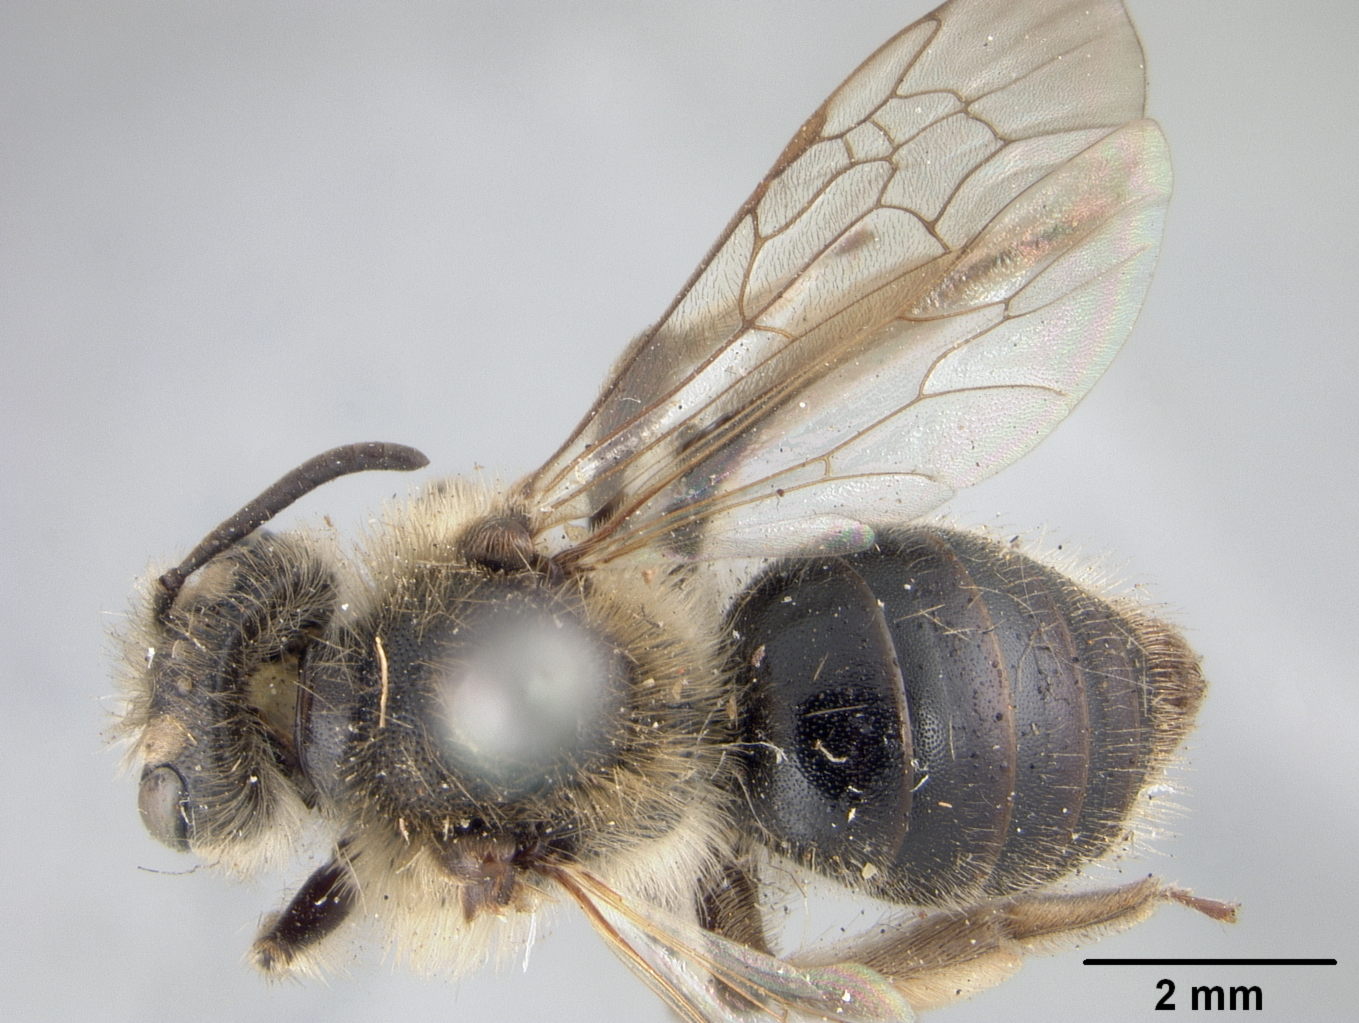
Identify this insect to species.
Andrena radiatula
